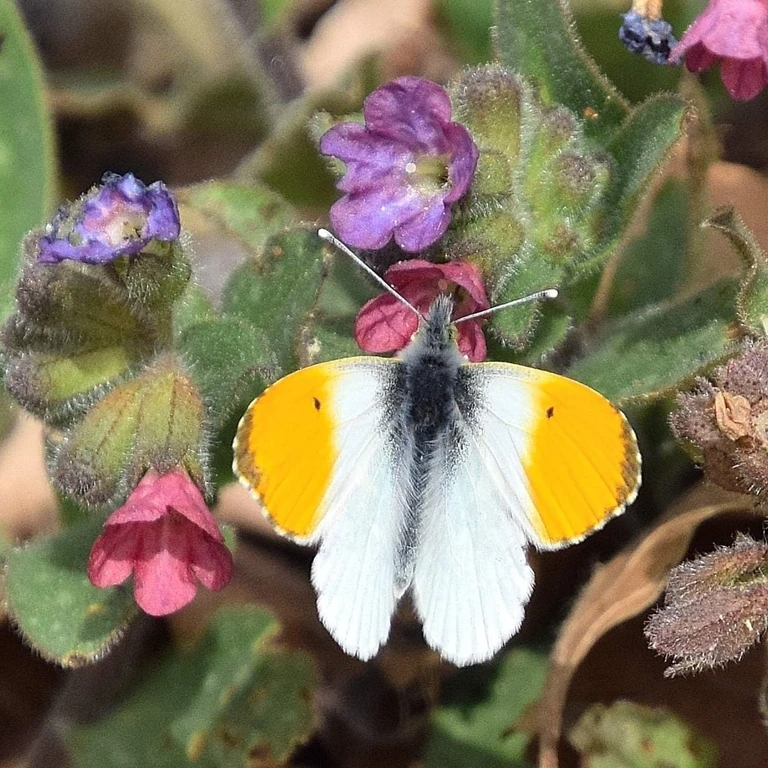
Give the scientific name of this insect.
Anthocharis cardamines
